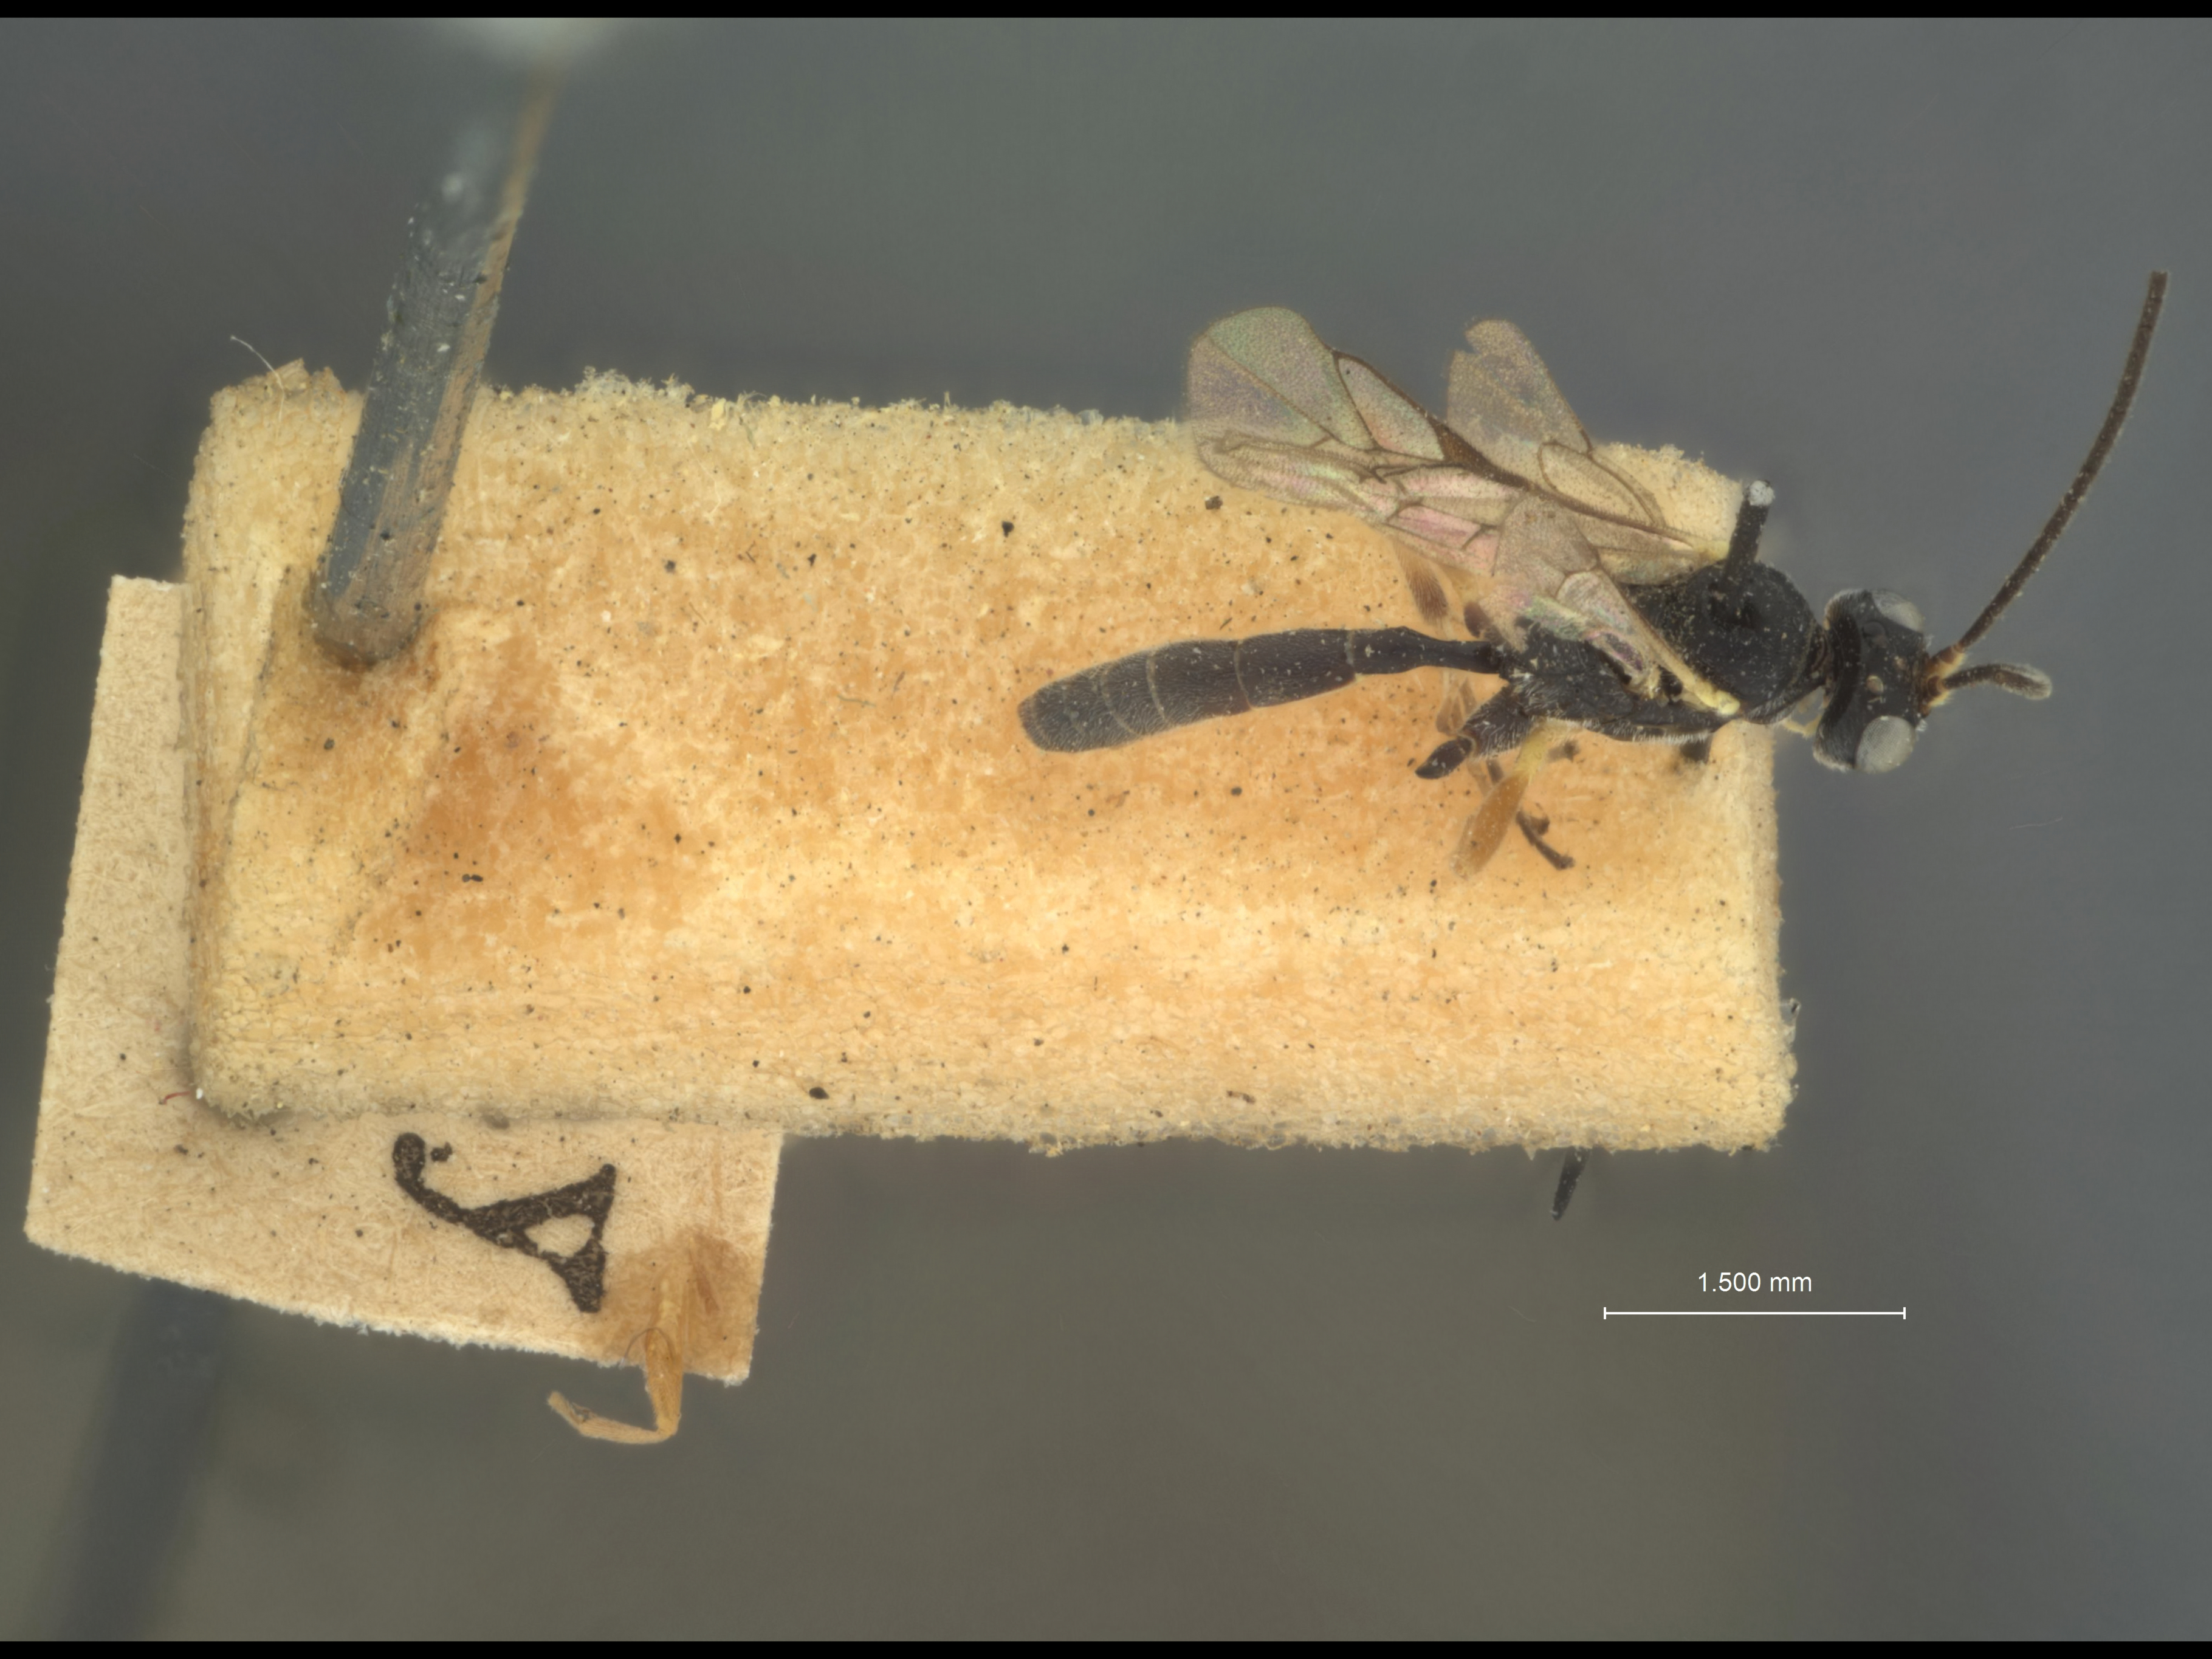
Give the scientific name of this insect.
Limneria eureka
